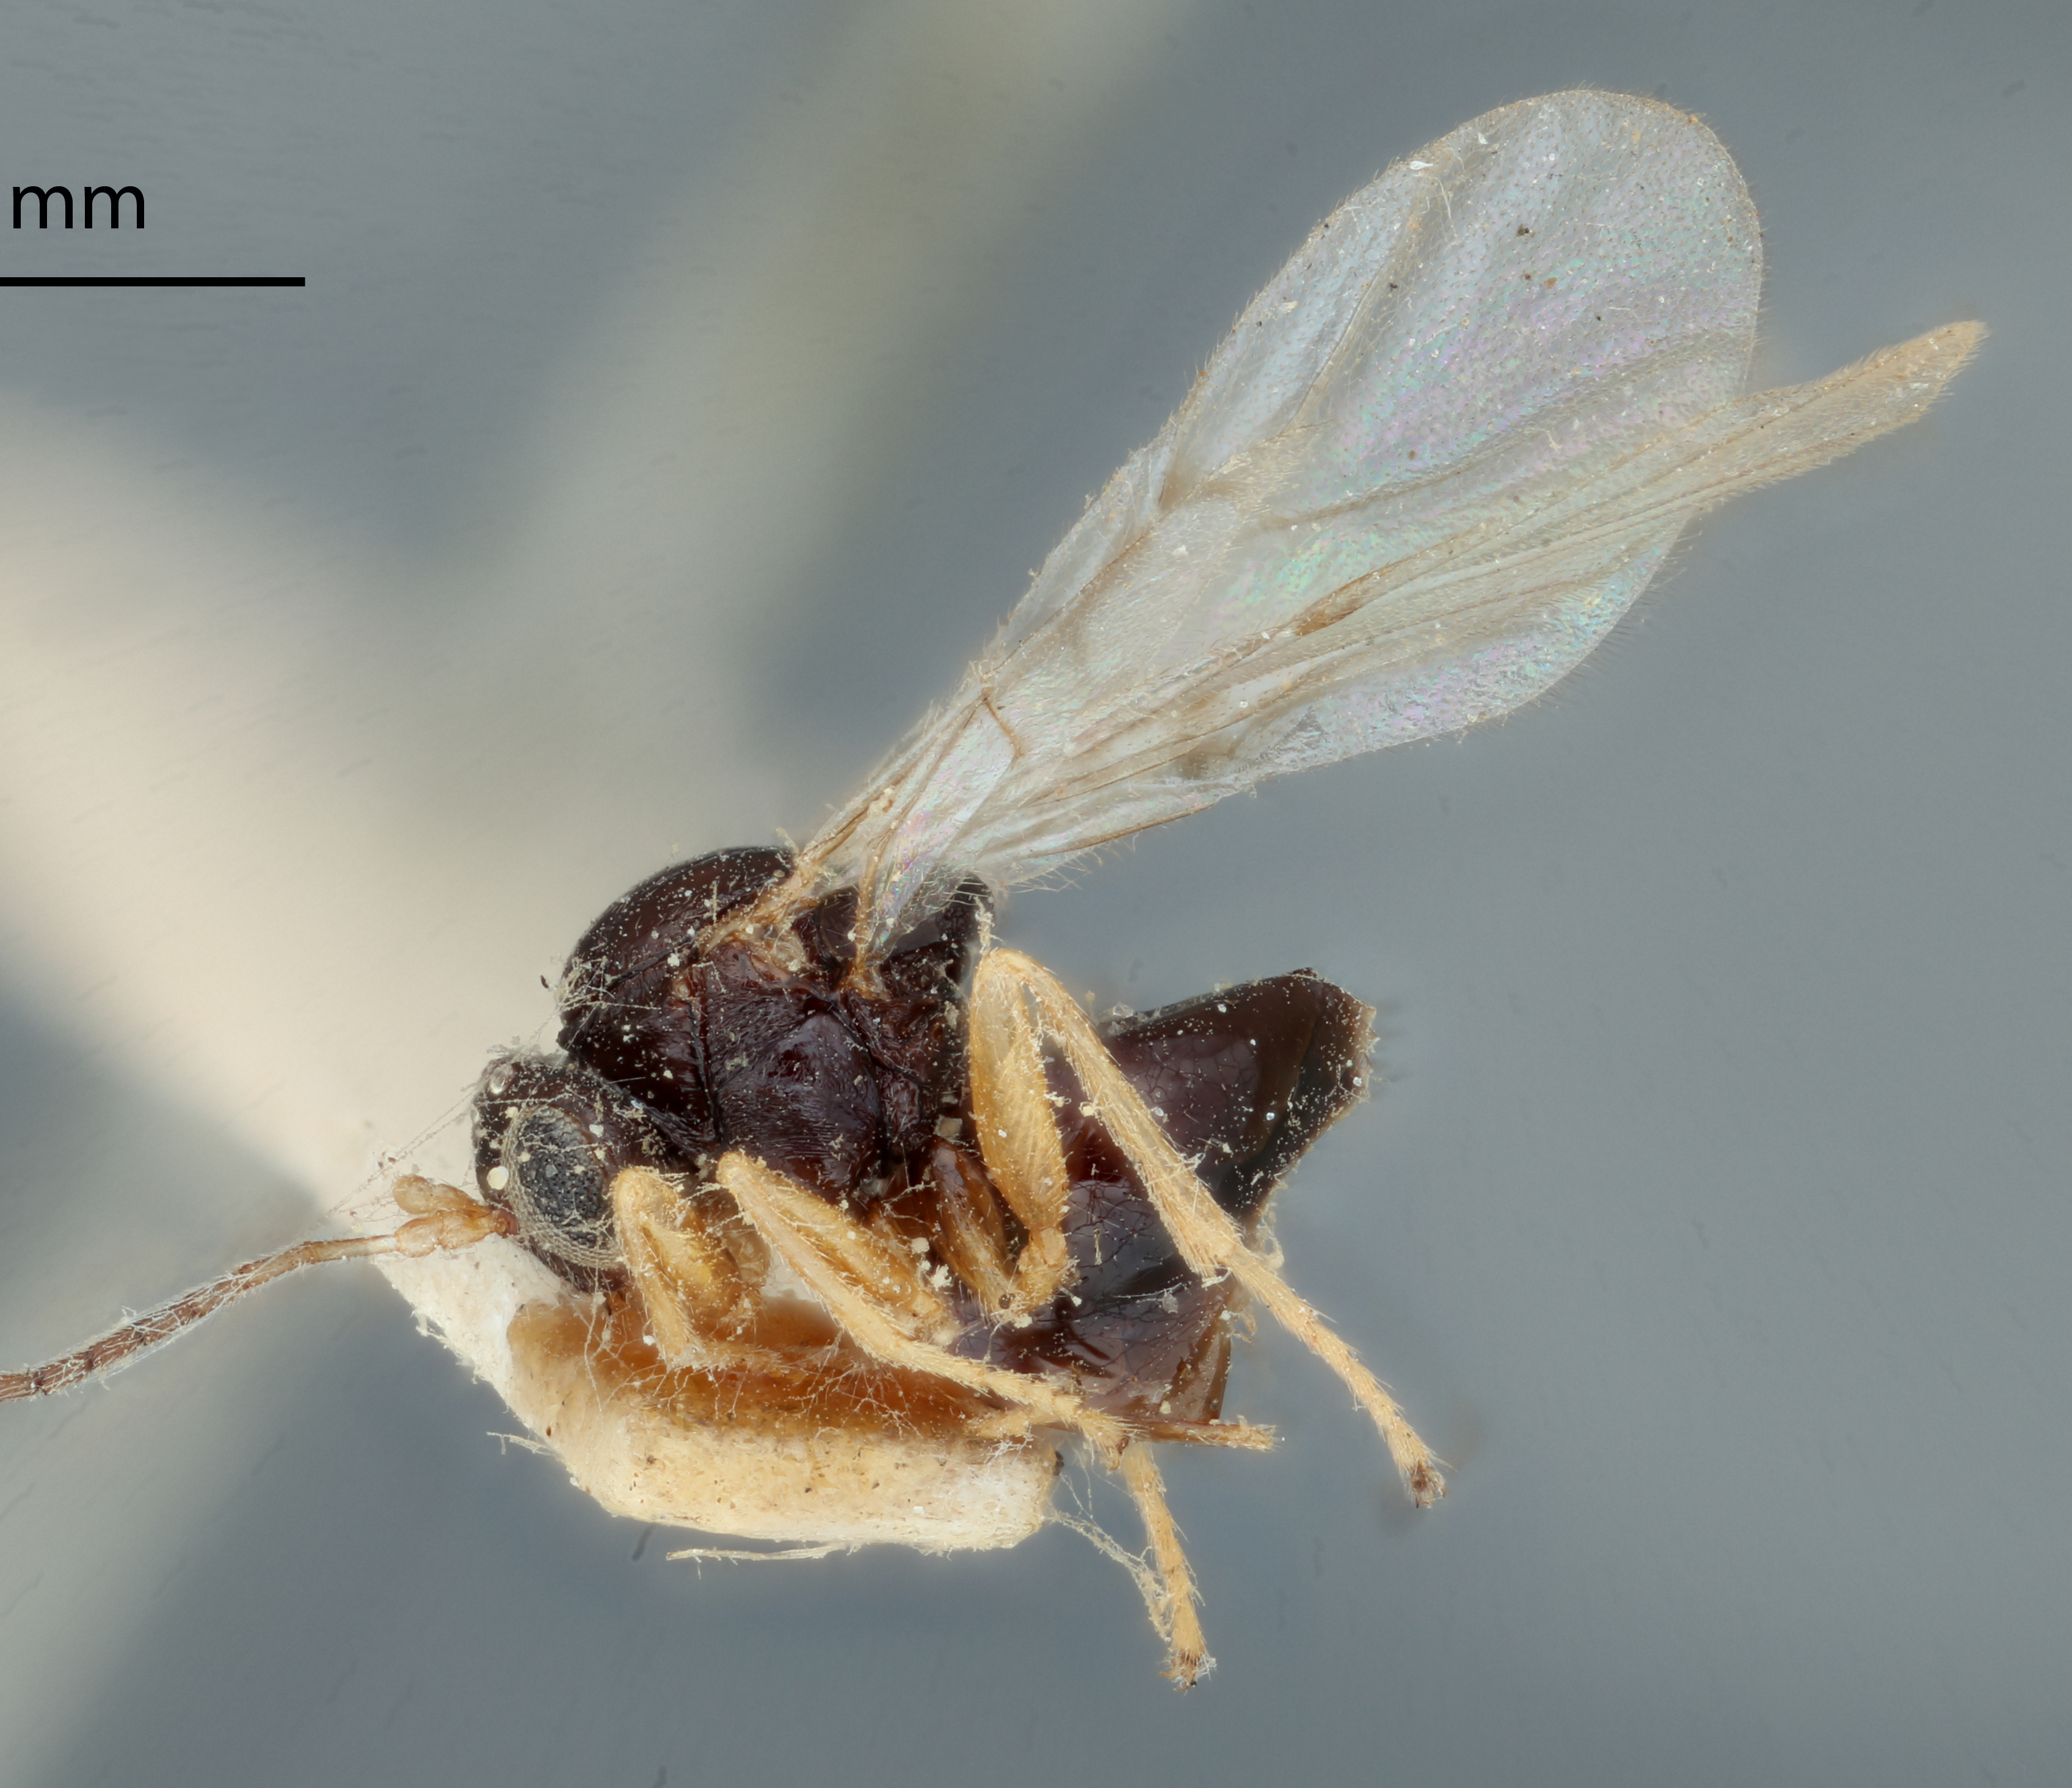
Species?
Cynips quercus
